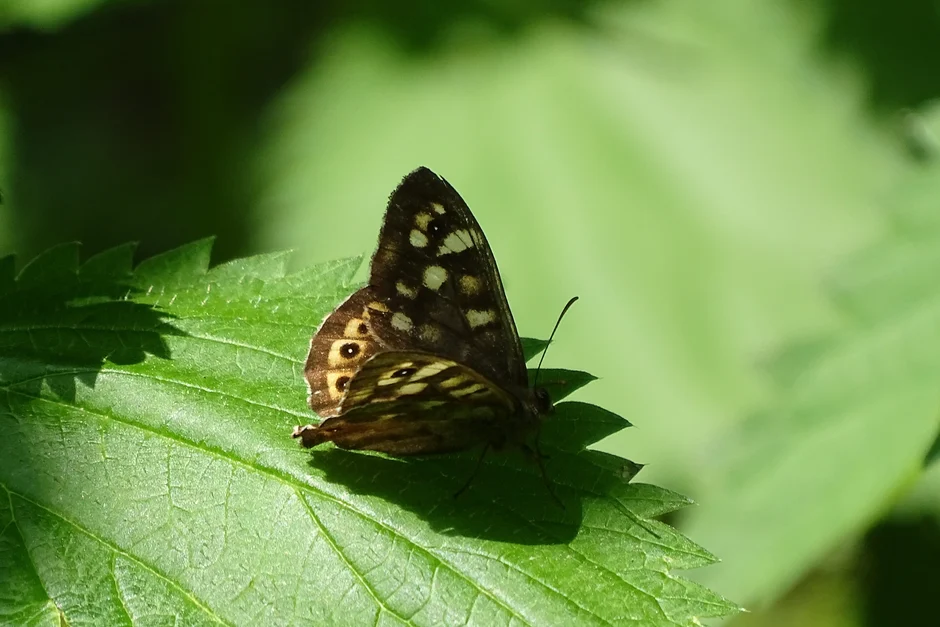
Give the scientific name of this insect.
Pararge aegeria
